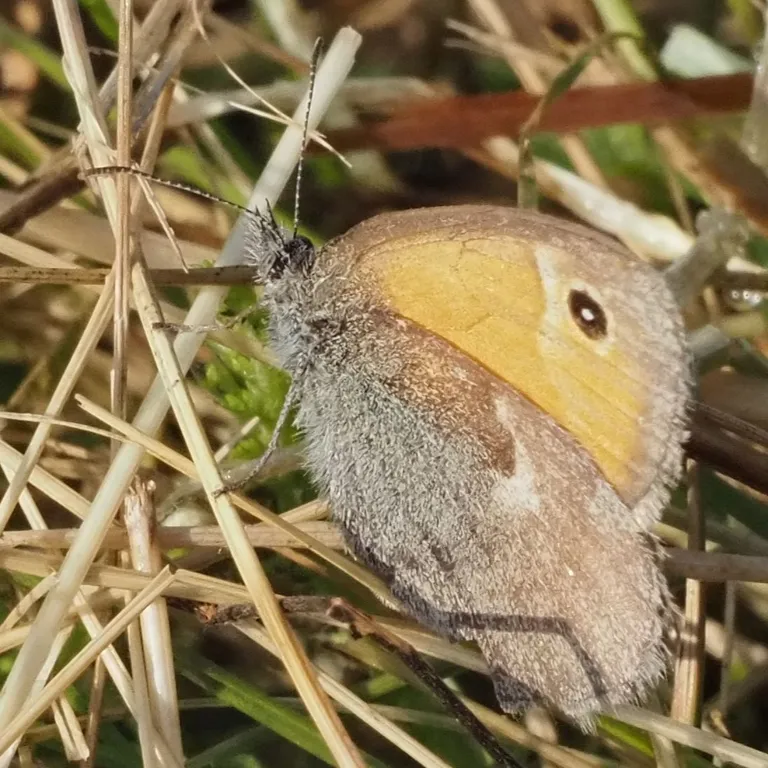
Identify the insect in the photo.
Coenonympha pamphilus
